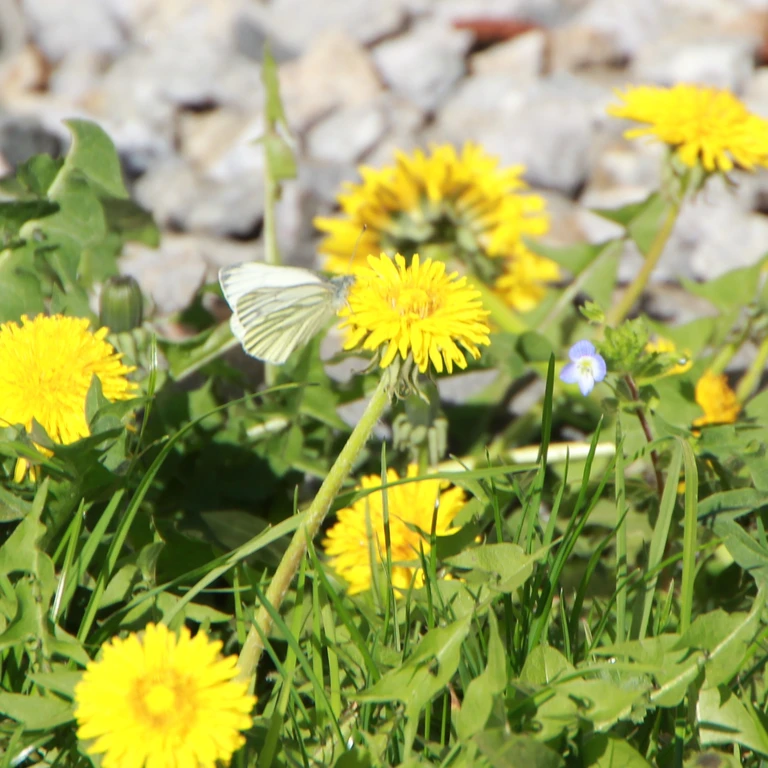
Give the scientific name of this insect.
Pieris napi
